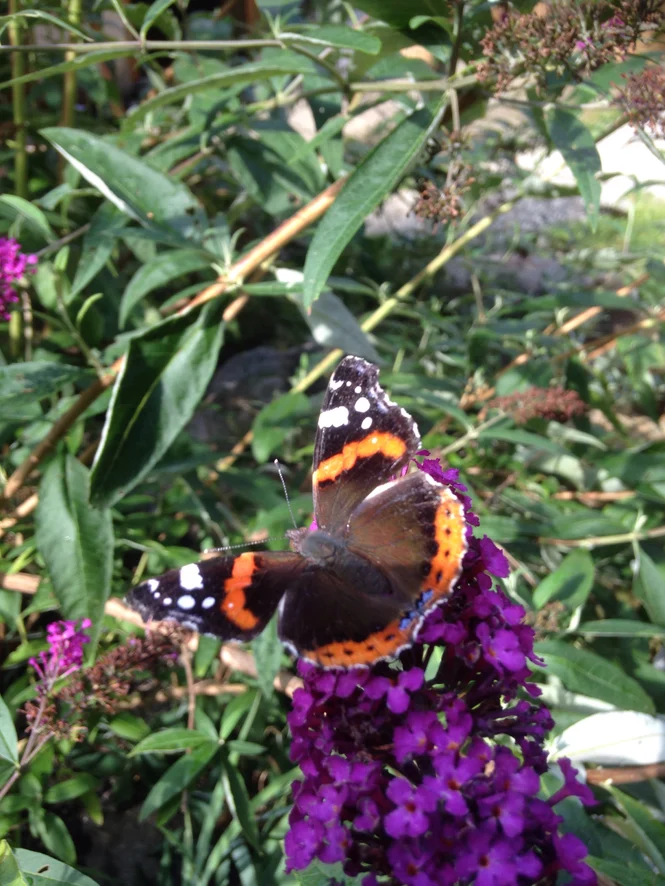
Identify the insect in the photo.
Vanessa atalanta
